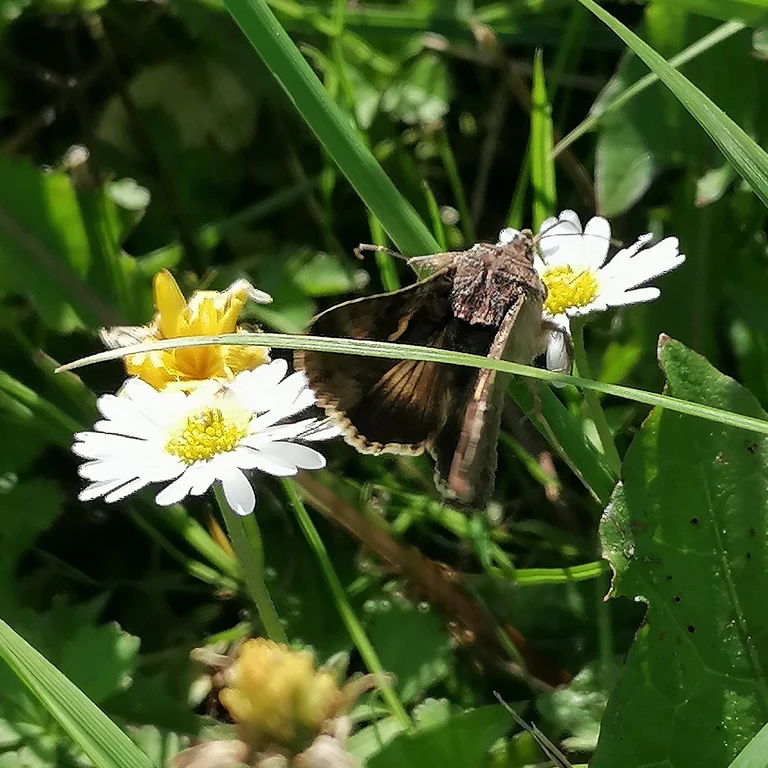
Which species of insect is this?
Autographa gamma
